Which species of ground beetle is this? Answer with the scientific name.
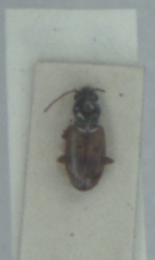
Bembidion ephippium
